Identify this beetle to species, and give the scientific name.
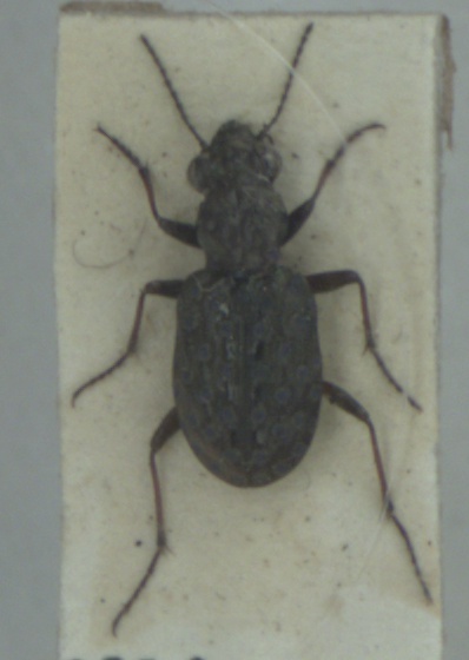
Elaphrus cupreus
